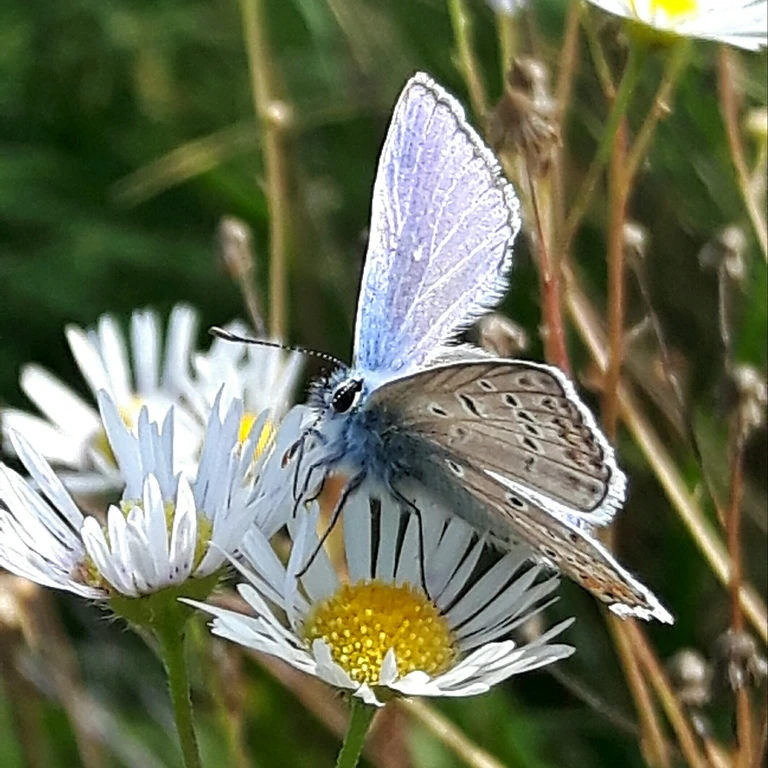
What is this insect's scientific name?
Polyommatus icarus
